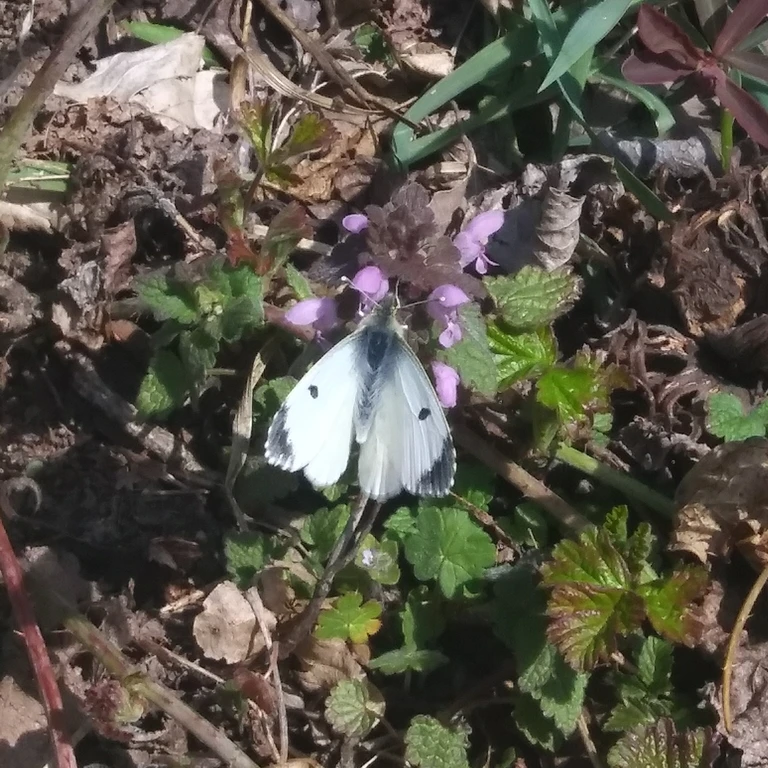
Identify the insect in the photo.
Anthocharis cardamines
